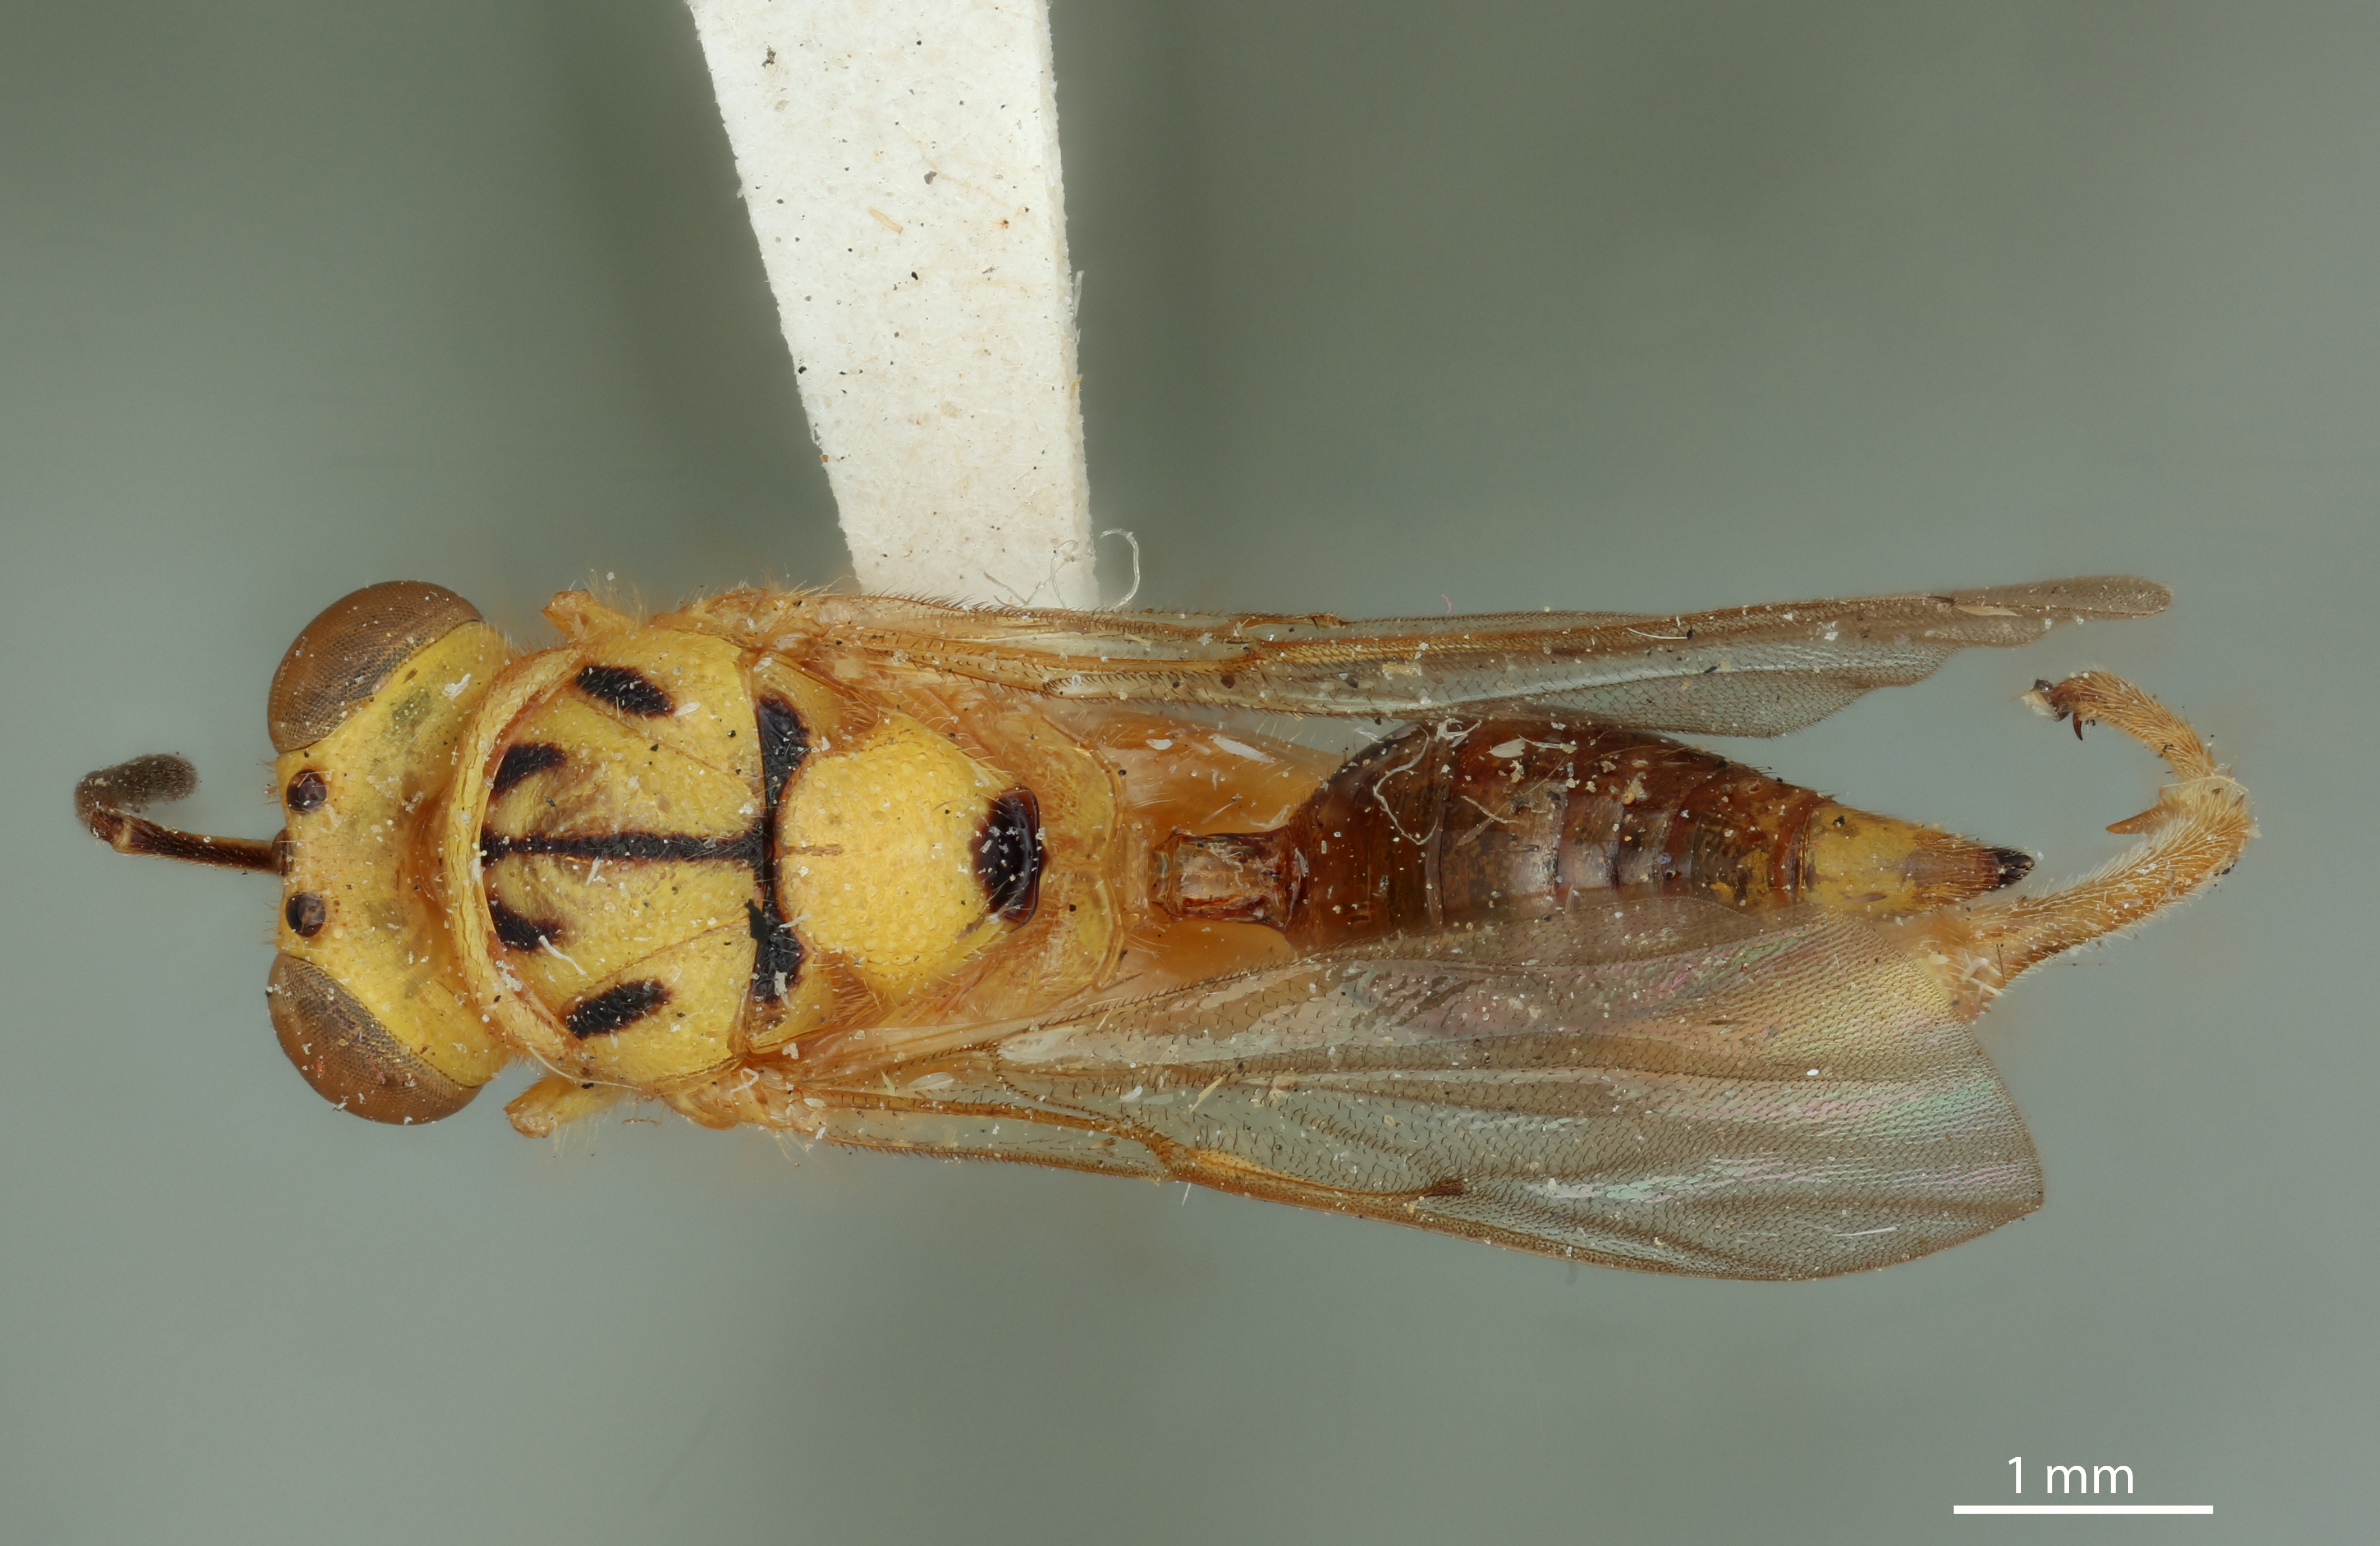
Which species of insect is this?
Spilochalcis marshalli
